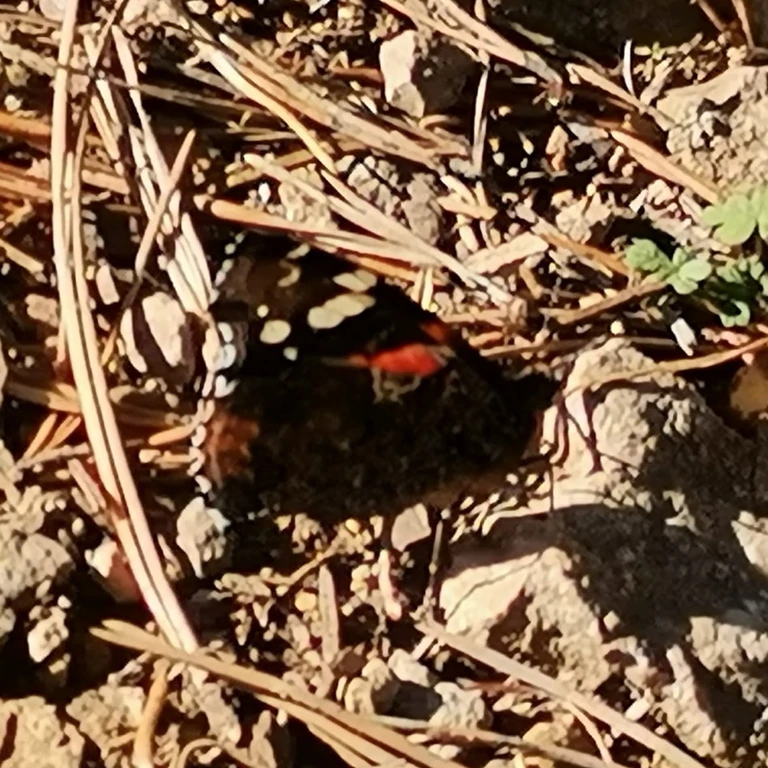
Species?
Vanessa atalanta
